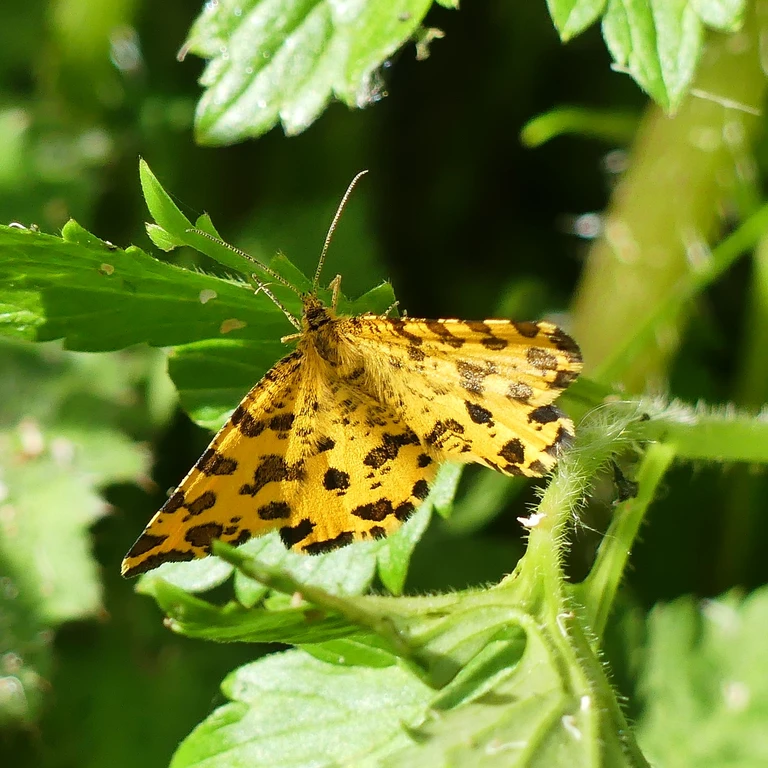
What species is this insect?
Pseudopanthera macularia
